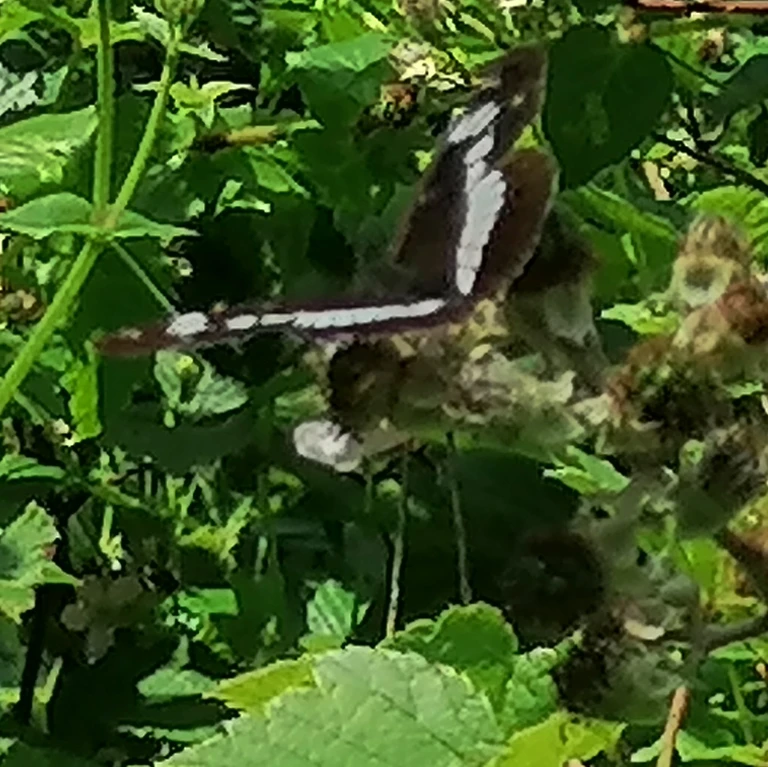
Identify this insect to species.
Limenitis camilla (also Ladoga camilla)
